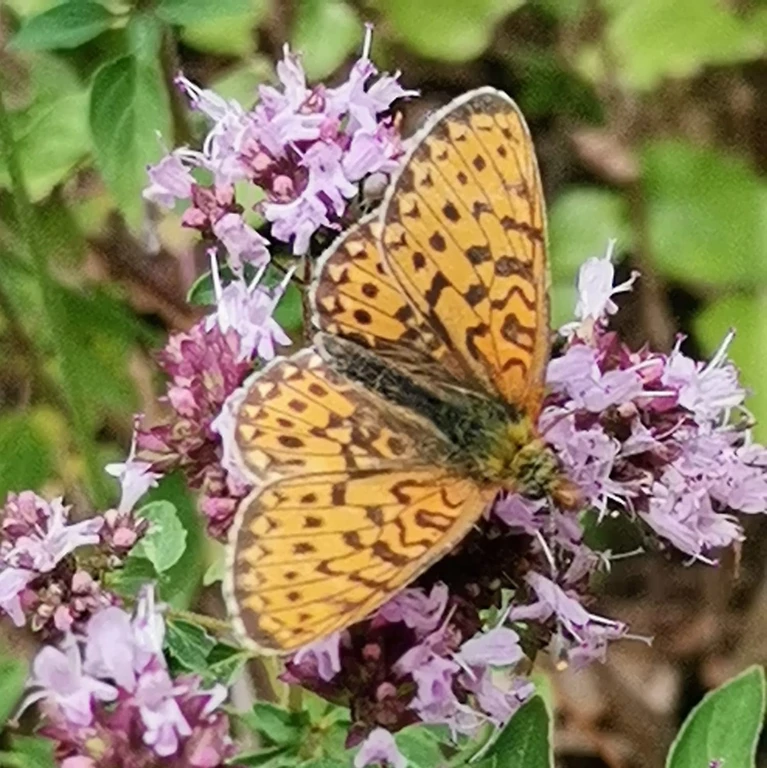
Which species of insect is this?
Boloria euphrosyne (also Clossiana euphrosyne)
